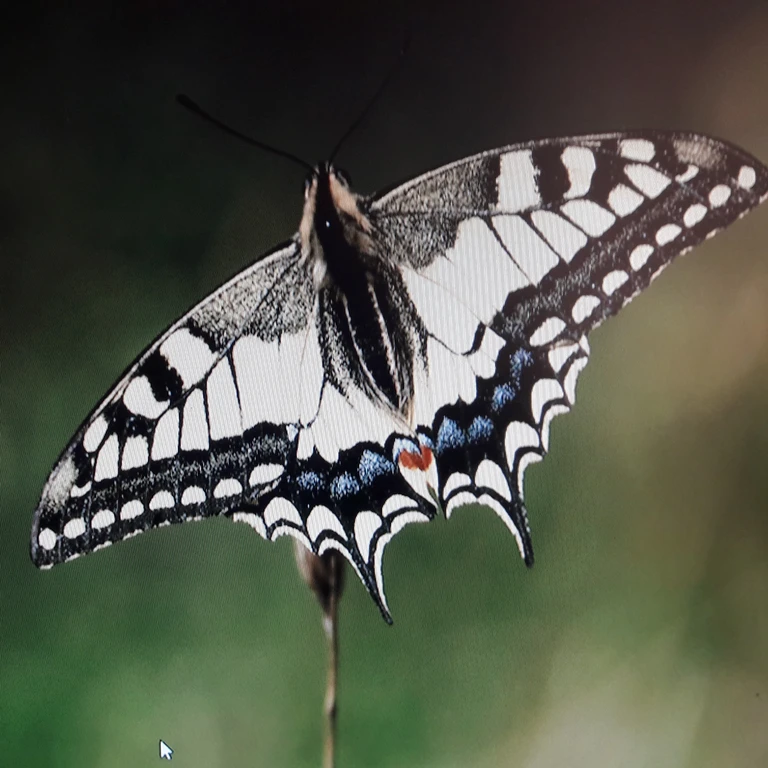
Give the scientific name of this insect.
Papilio machaon
